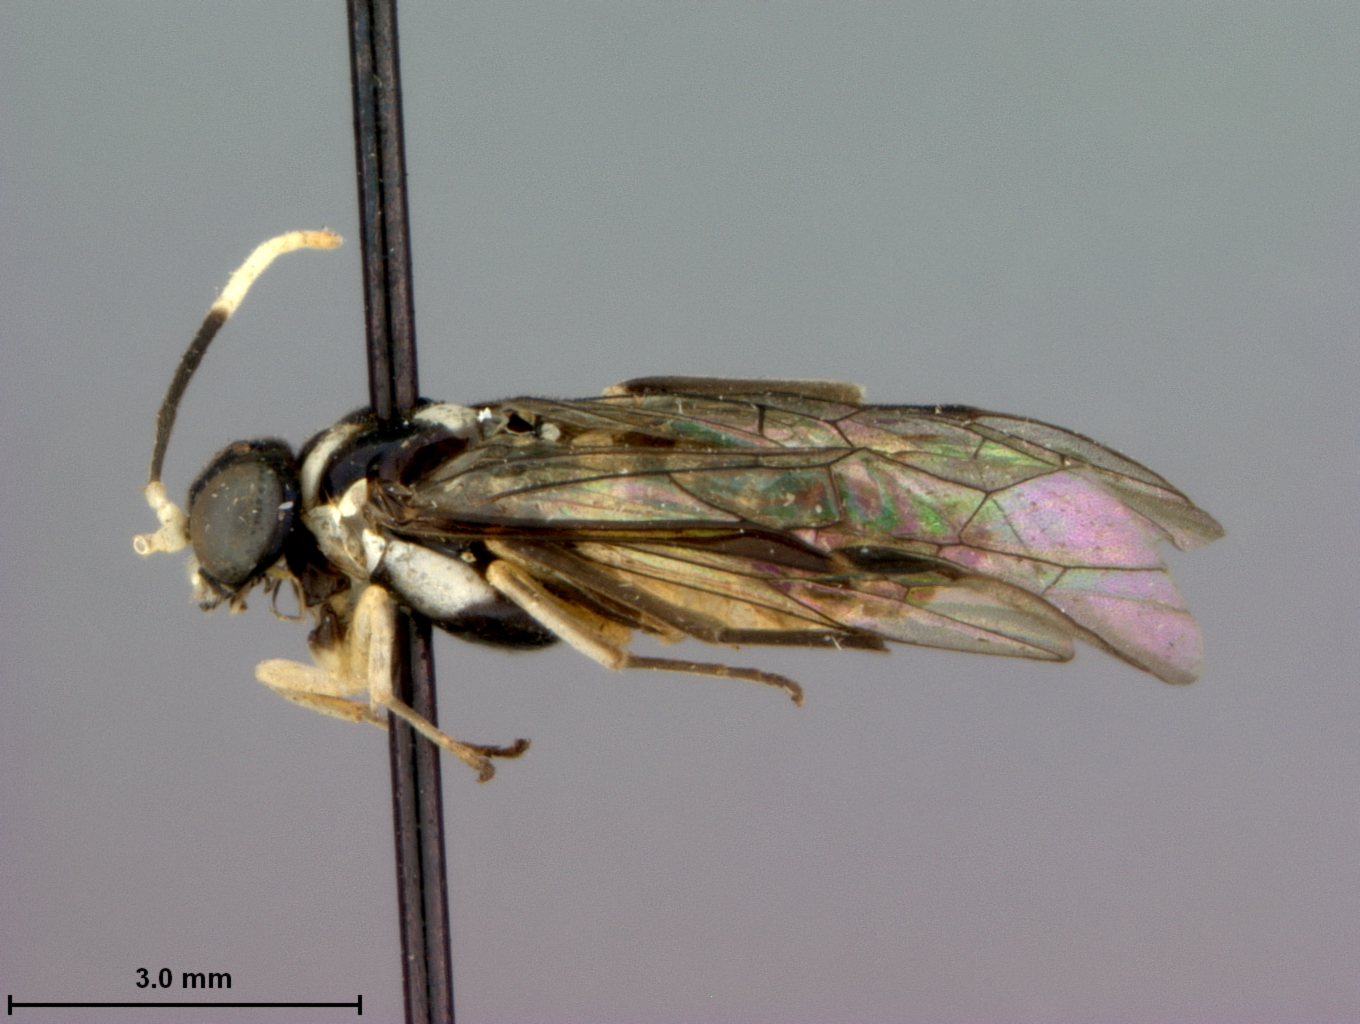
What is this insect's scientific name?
Stromboceros albimaculatus
